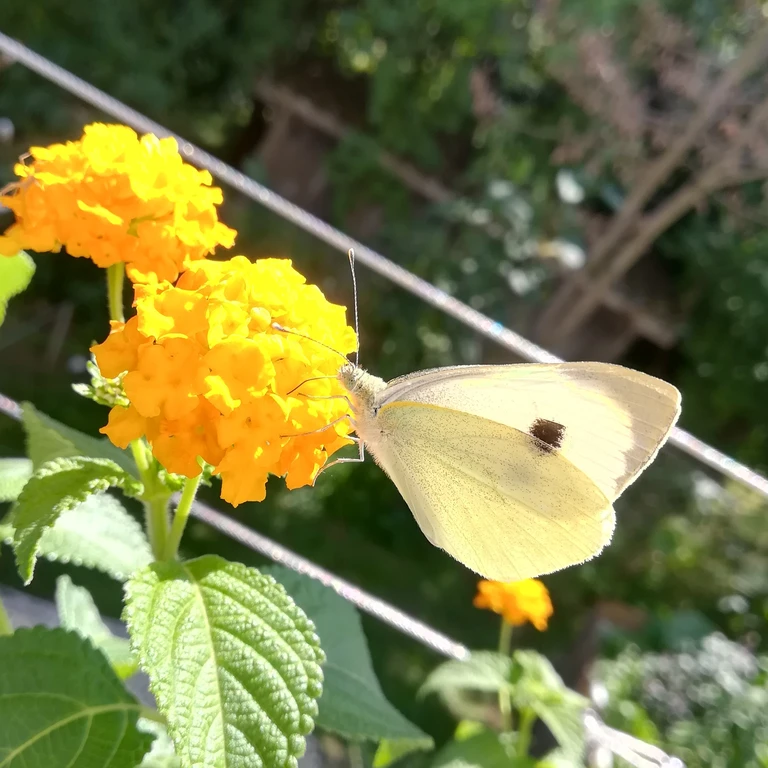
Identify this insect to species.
Pieris brassicae
